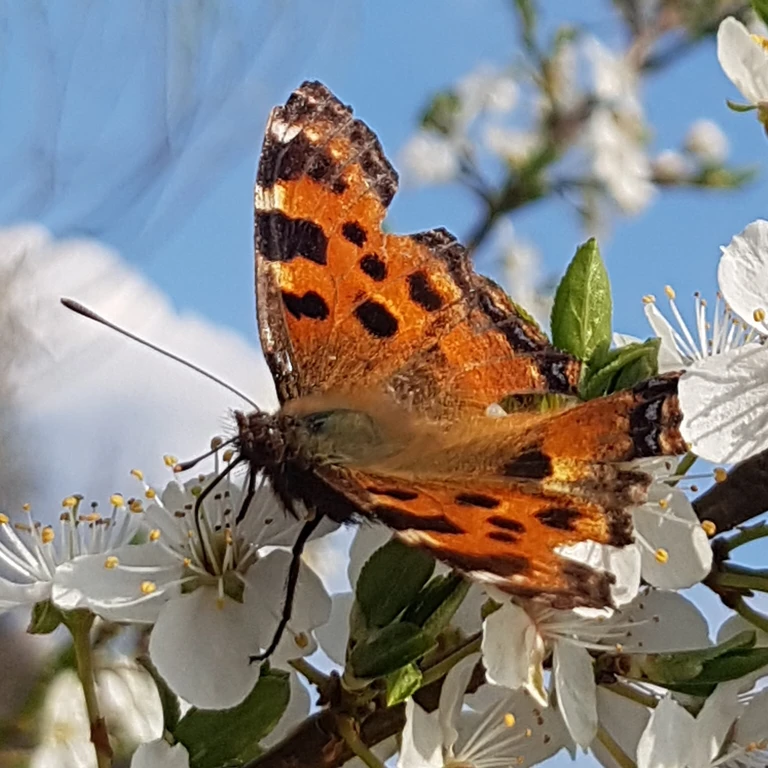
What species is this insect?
Nymphalis polychloros
